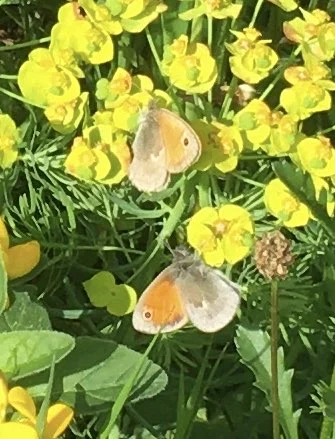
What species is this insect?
Coenonympha pamphilus
